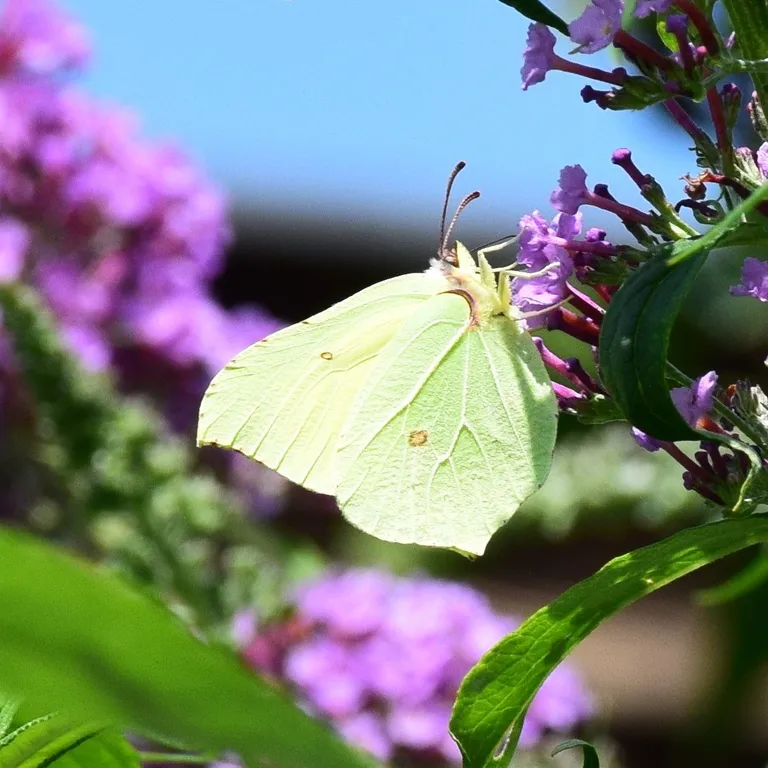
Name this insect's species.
Gonepteryx rhamni
